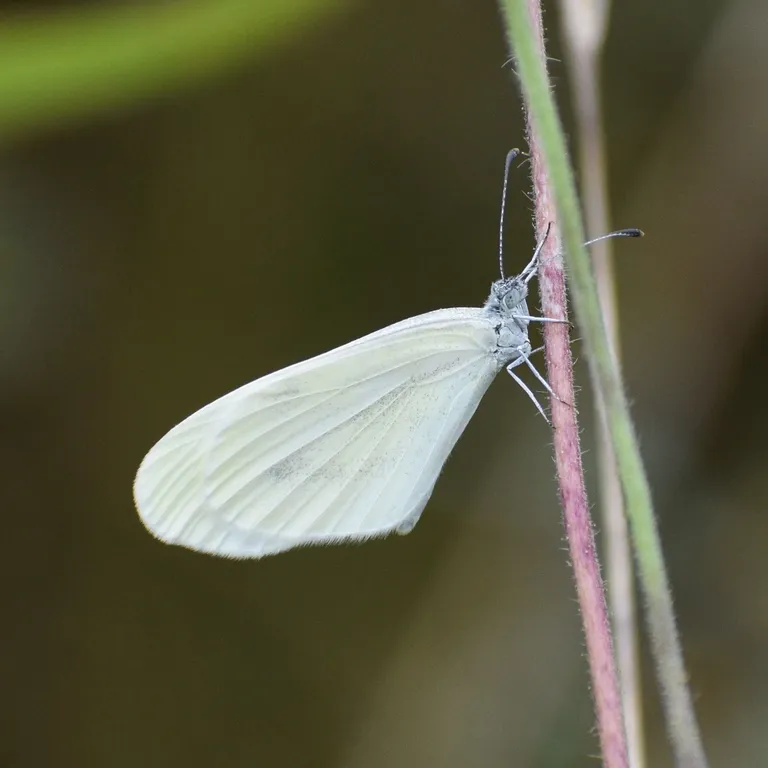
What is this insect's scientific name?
Leptidea sinapis/juvernica
